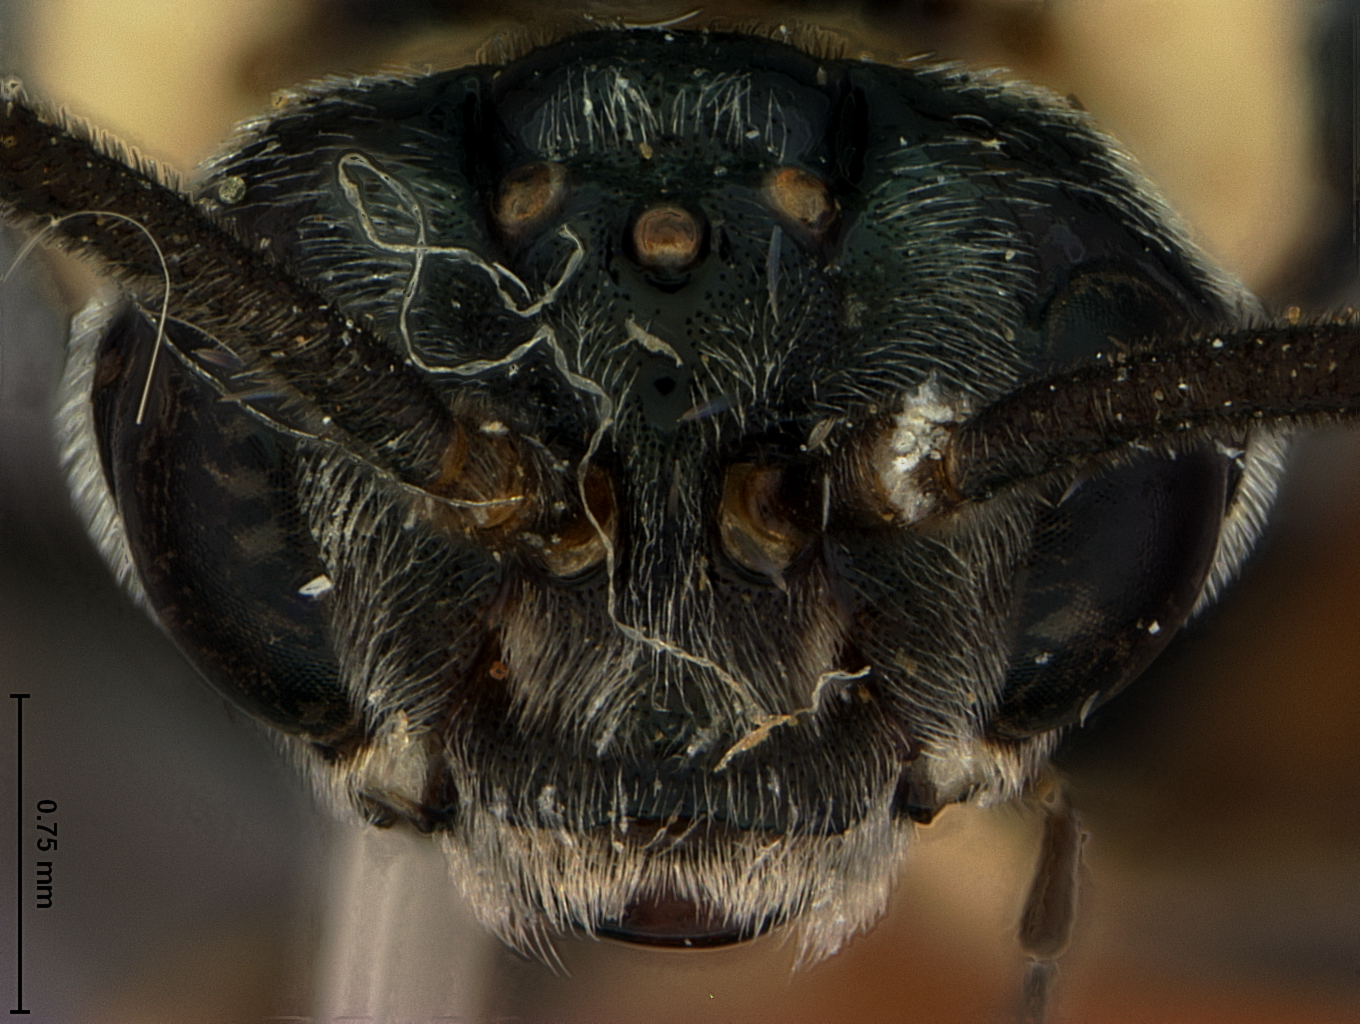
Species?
Neoptilia opulesa
